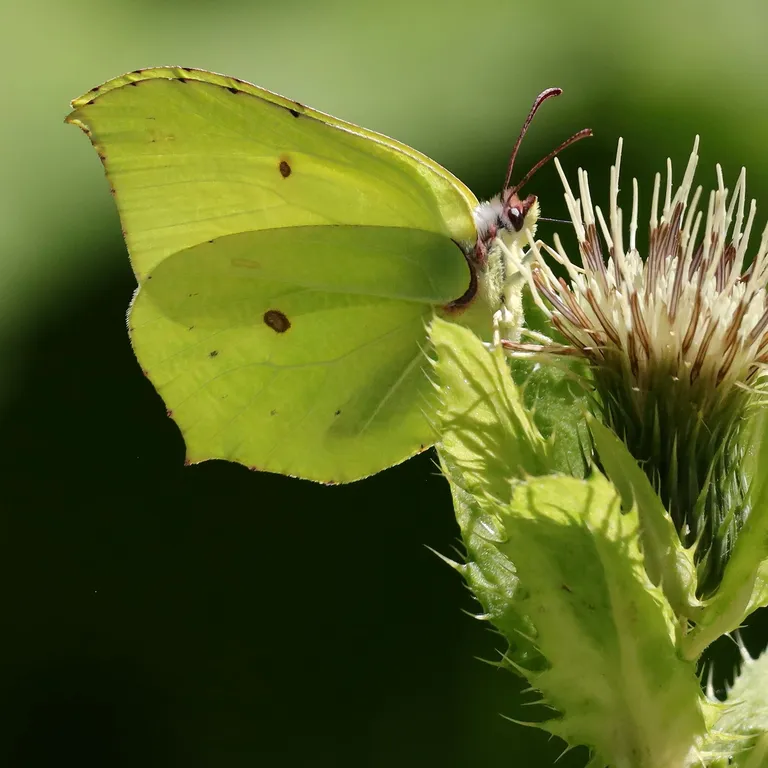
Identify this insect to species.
Gonepteryx rhamni
